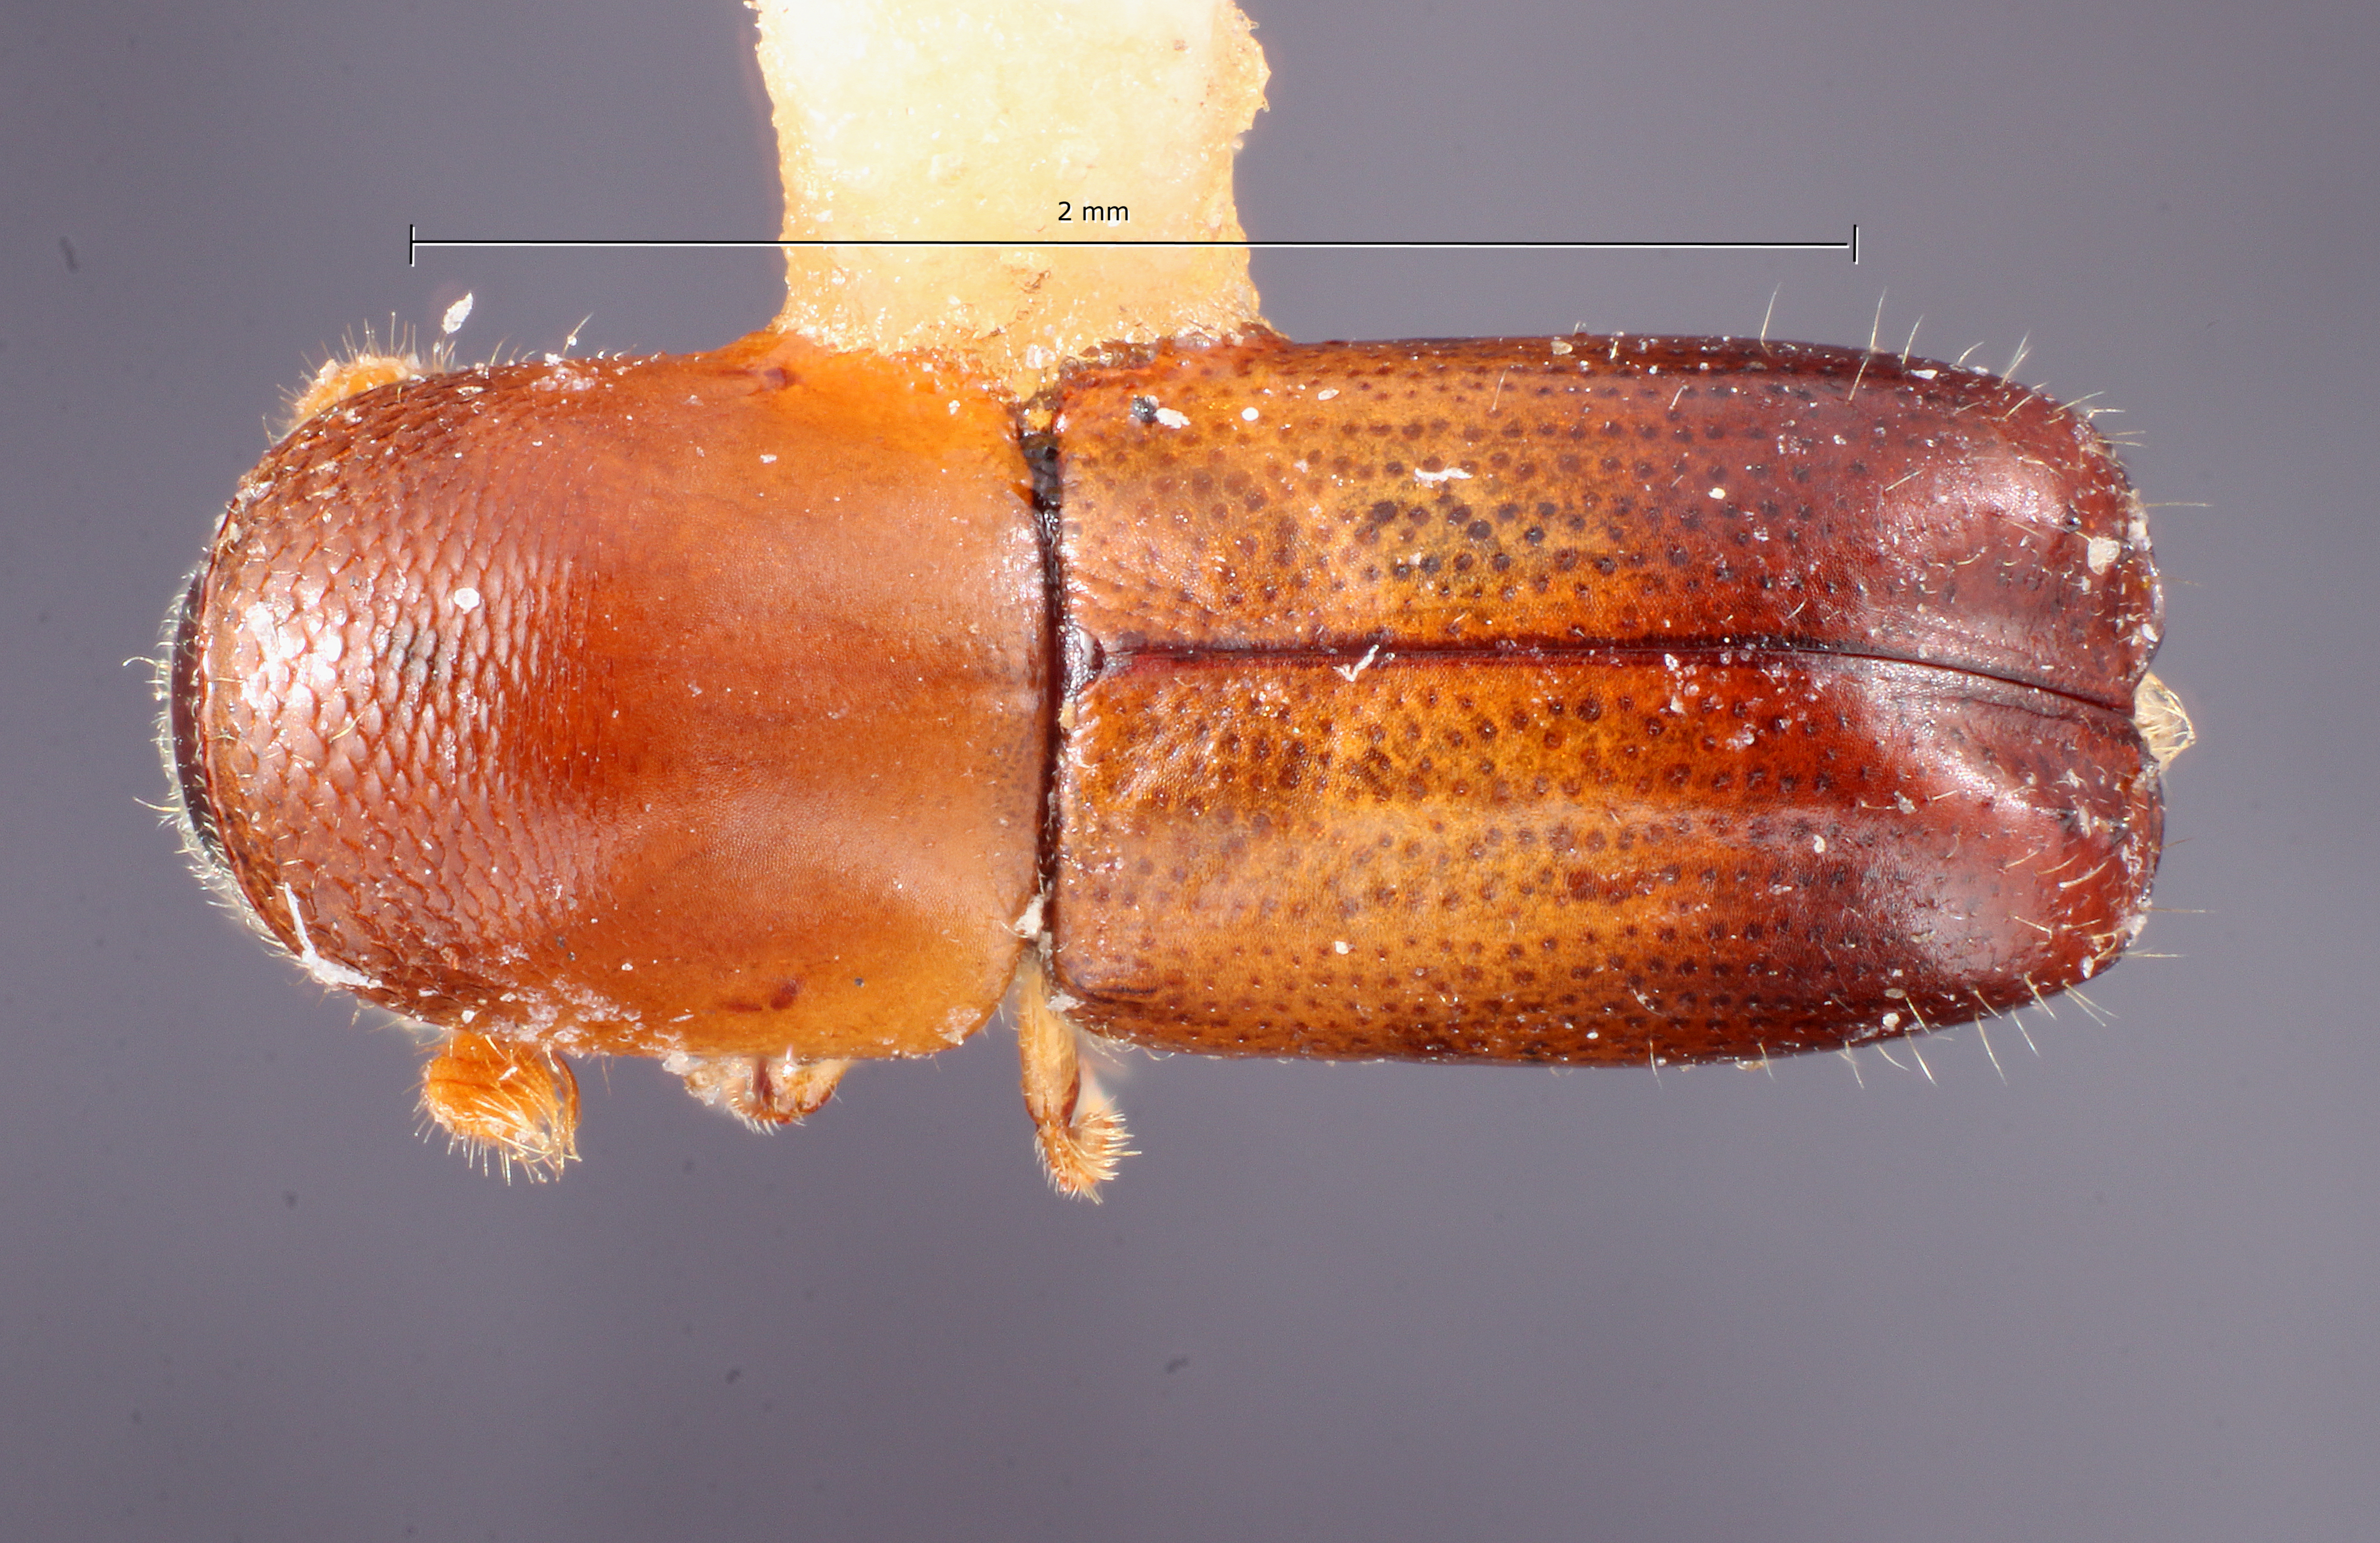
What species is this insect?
Monarthrum subgranulatum
